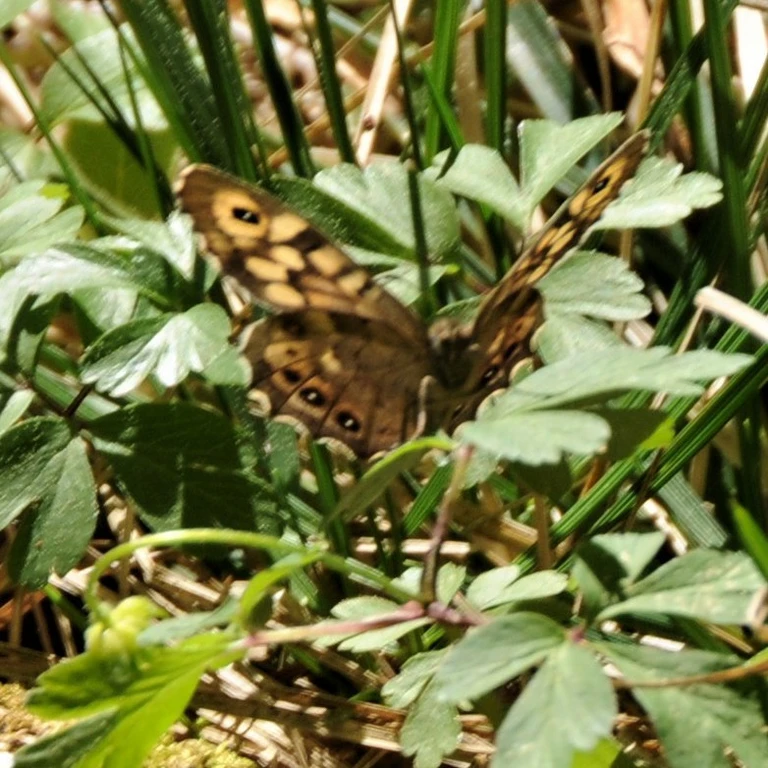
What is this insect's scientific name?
Pararge aegeria
